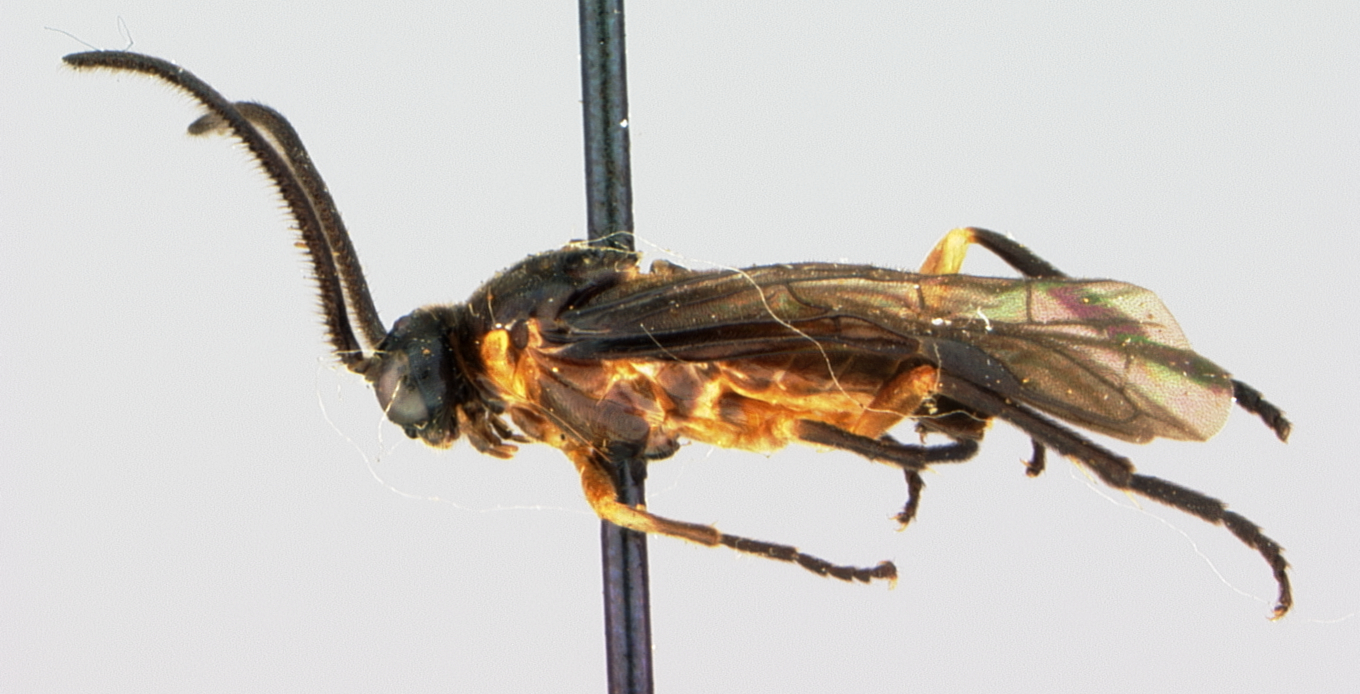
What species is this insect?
Caloptilia piceatergum
